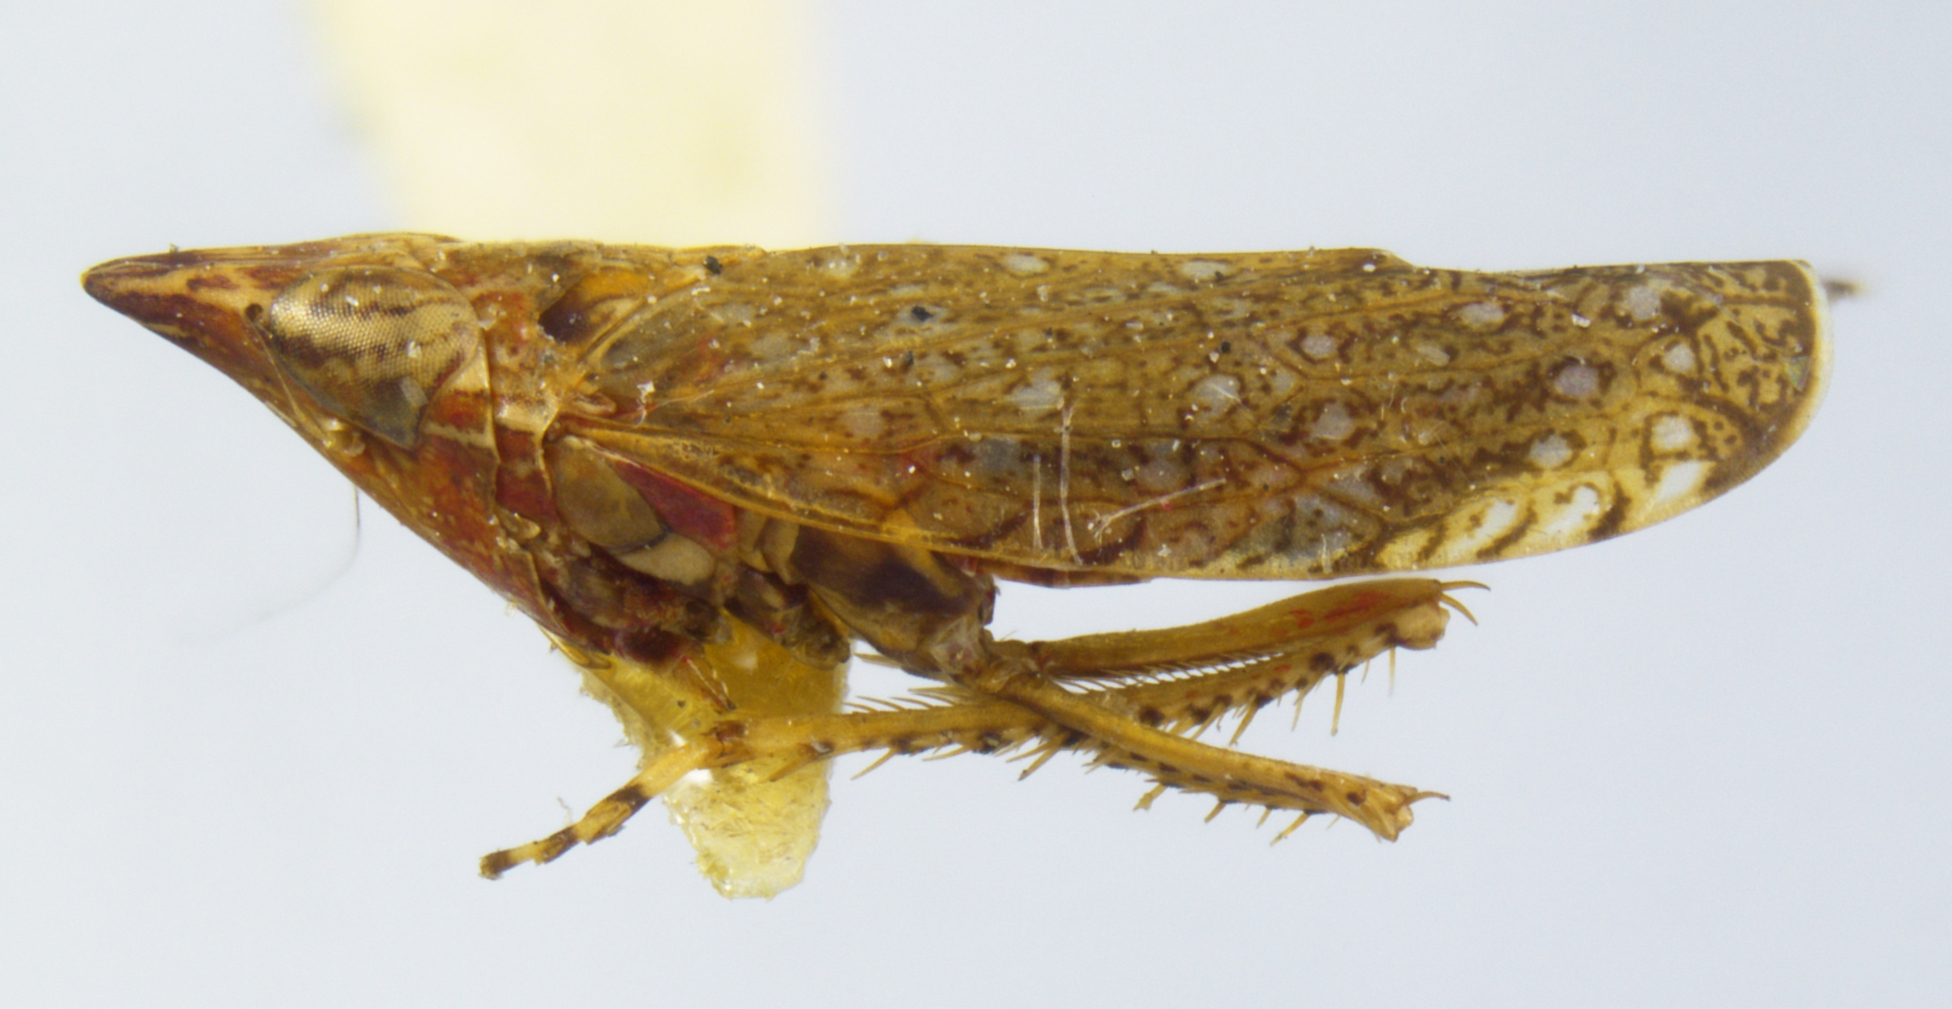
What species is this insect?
Platymetopius verecundus
